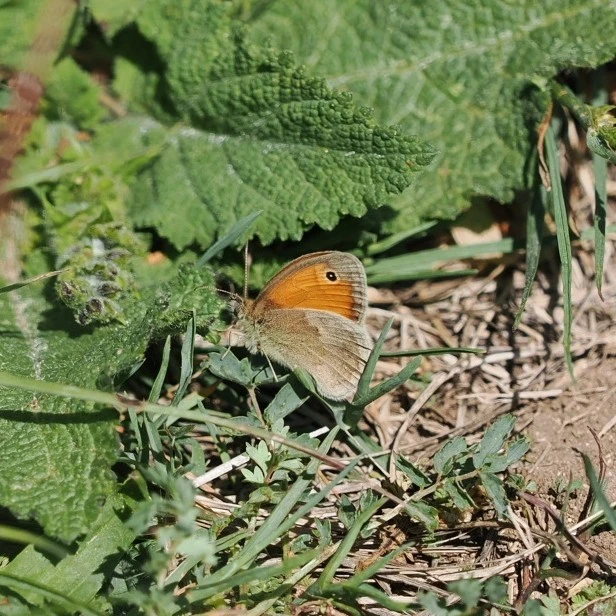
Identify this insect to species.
Coenonympha pamphilus
